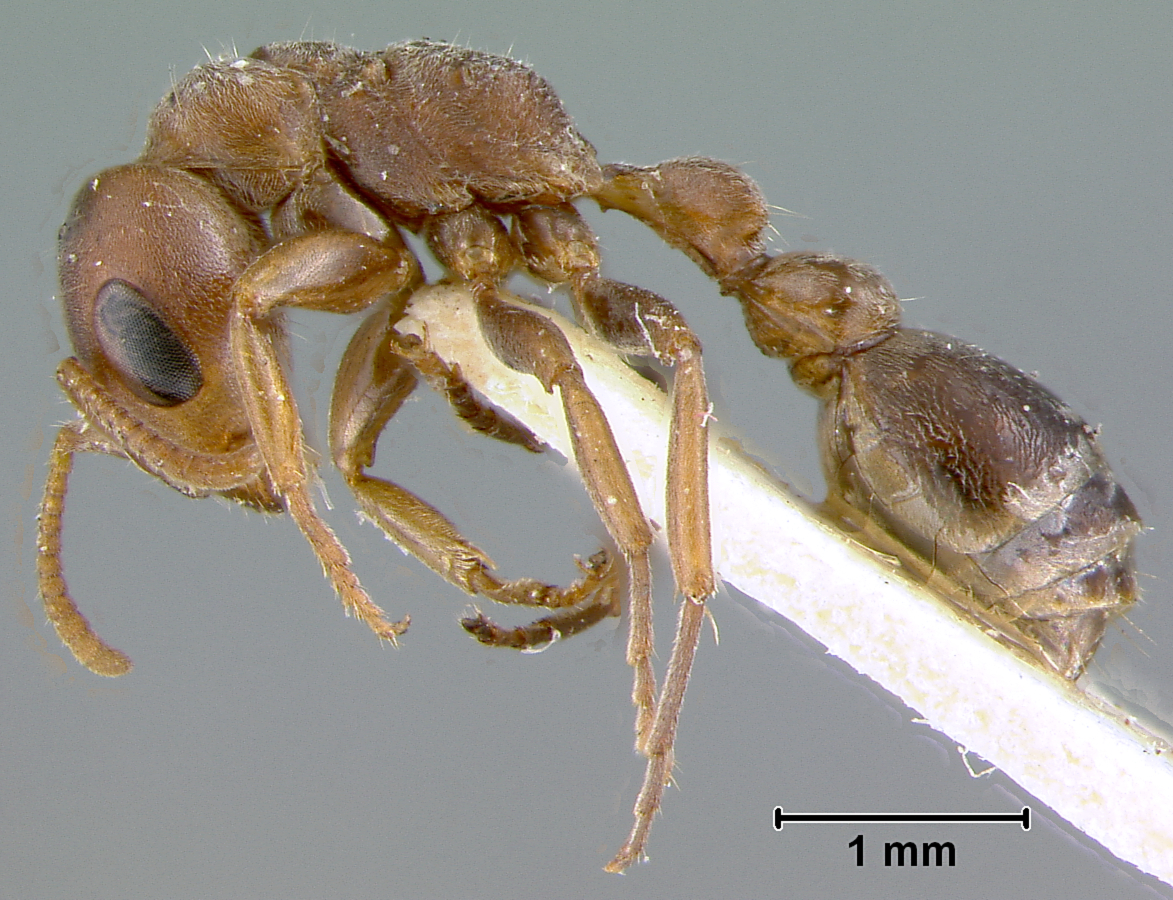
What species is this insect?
Pseudomyrmex canescens
